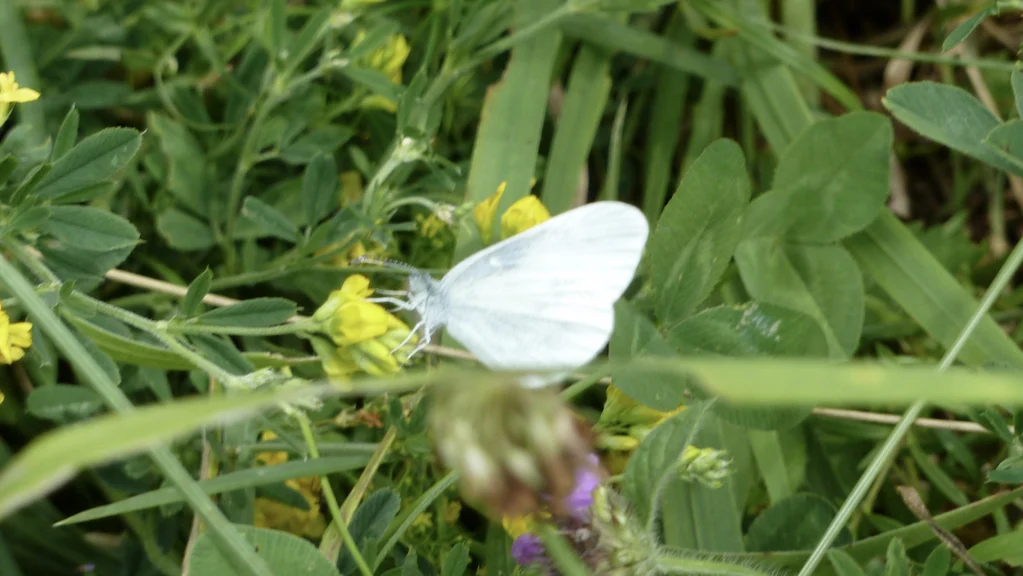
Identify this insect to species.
Leptidea sinapis/juvernica
